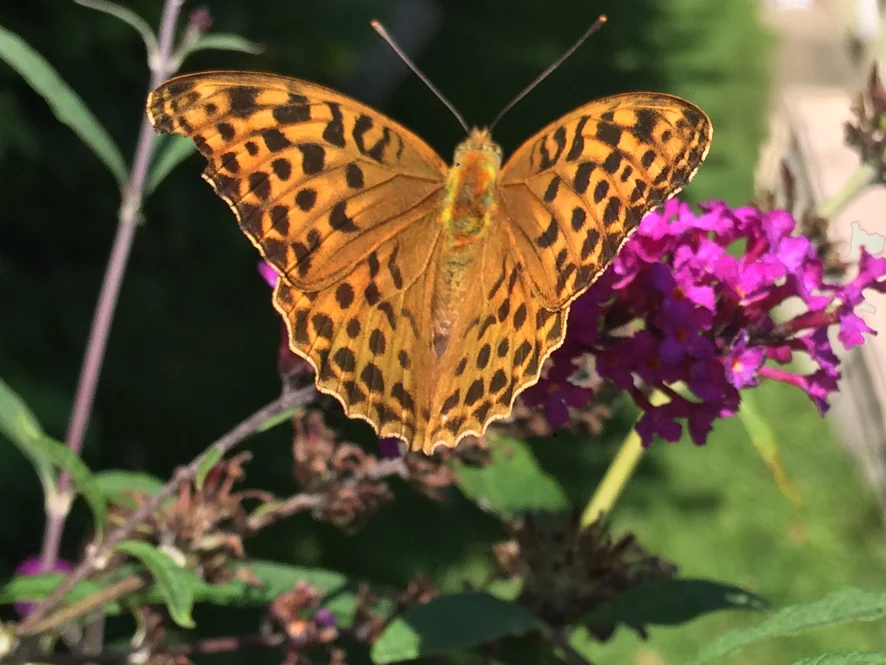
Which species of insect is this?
Argynnis paphia
